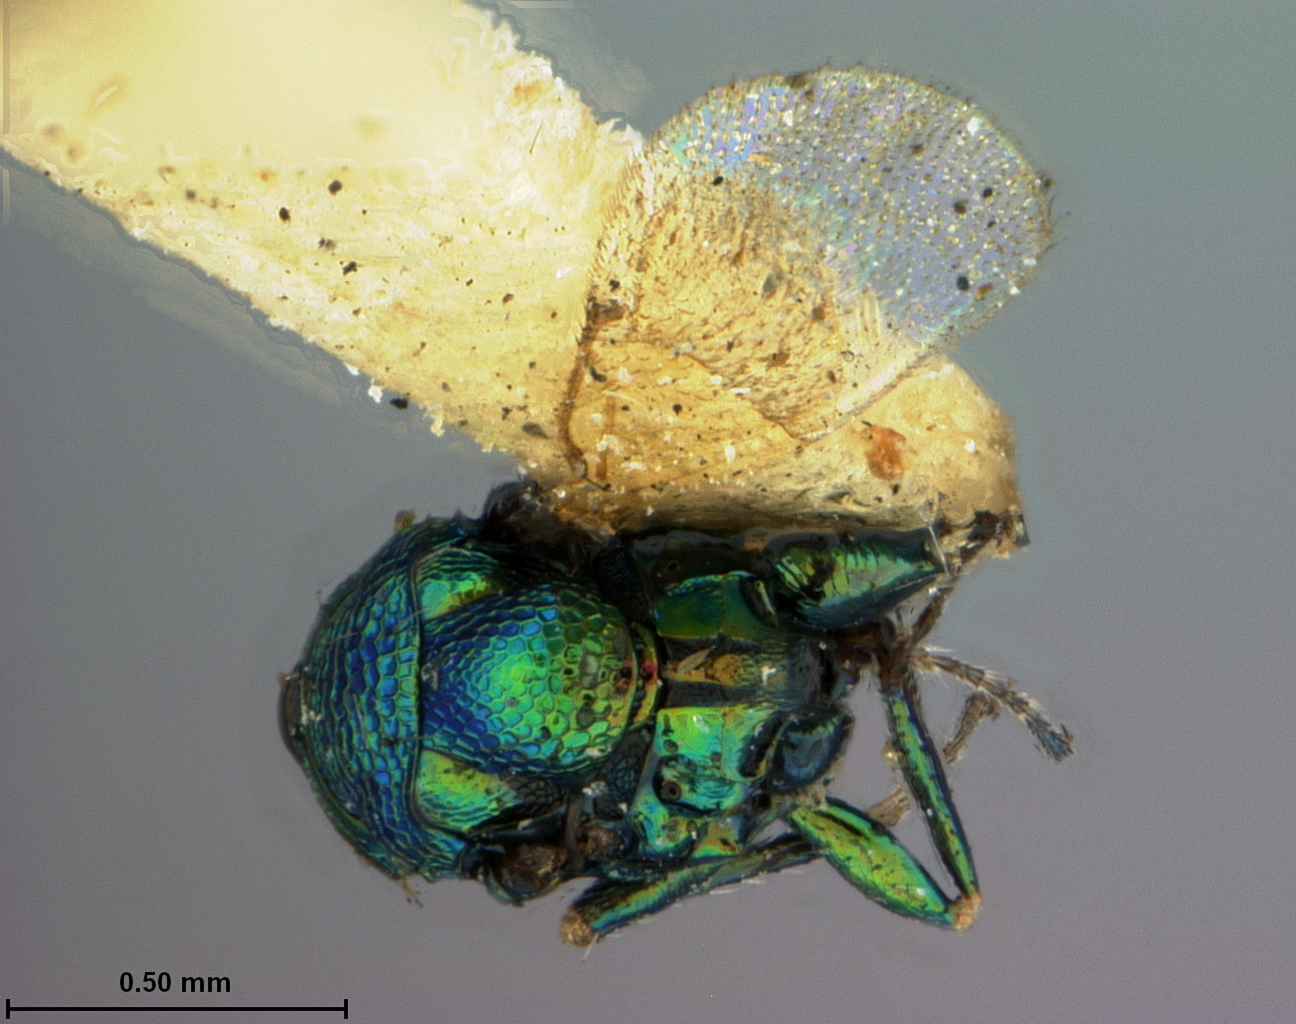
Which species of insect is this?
Entedon cupreicollis
